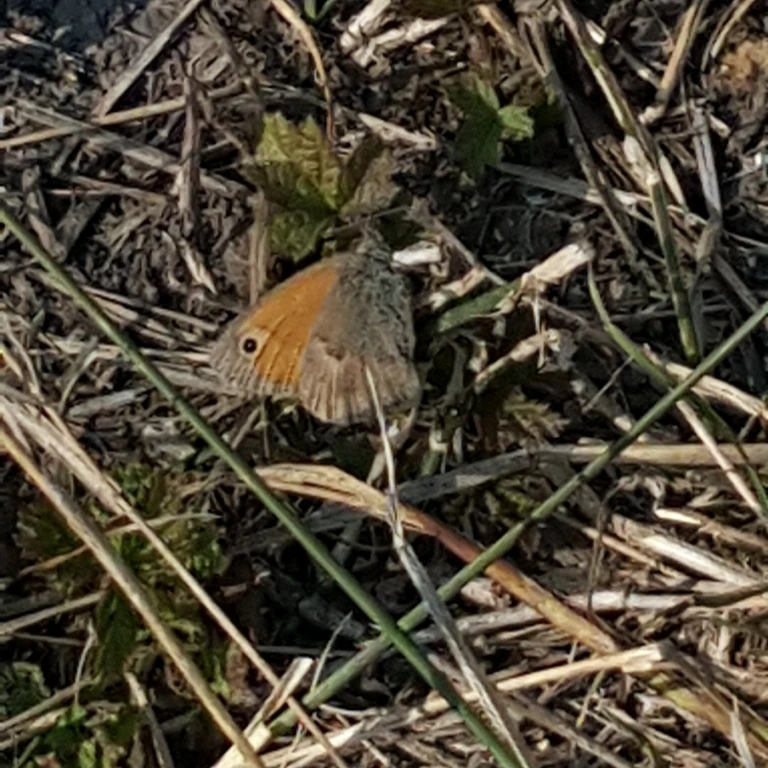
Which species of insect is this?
Coenonympha pamphilus
